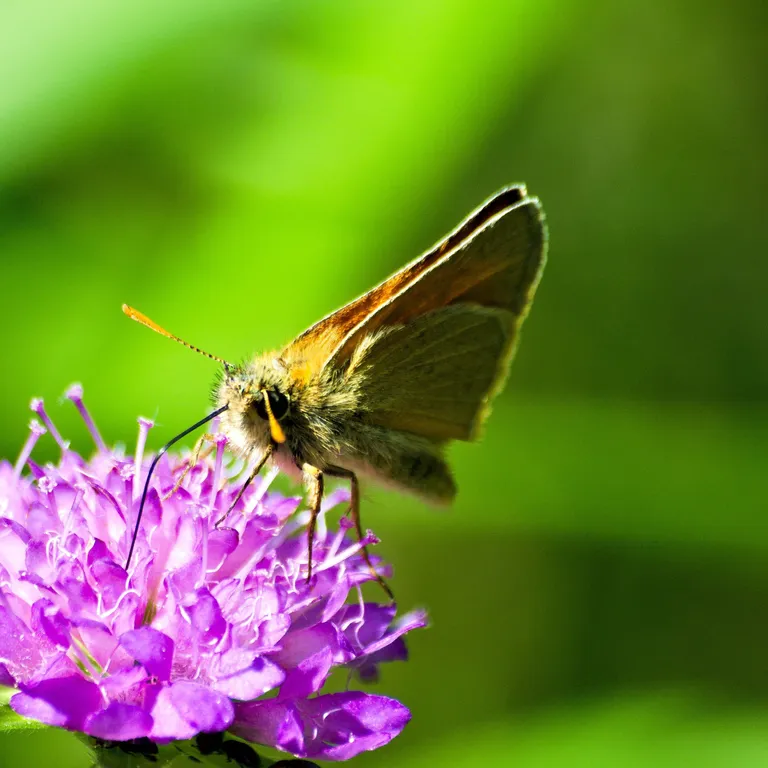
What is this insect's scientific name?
Thymelicus sylvestris
